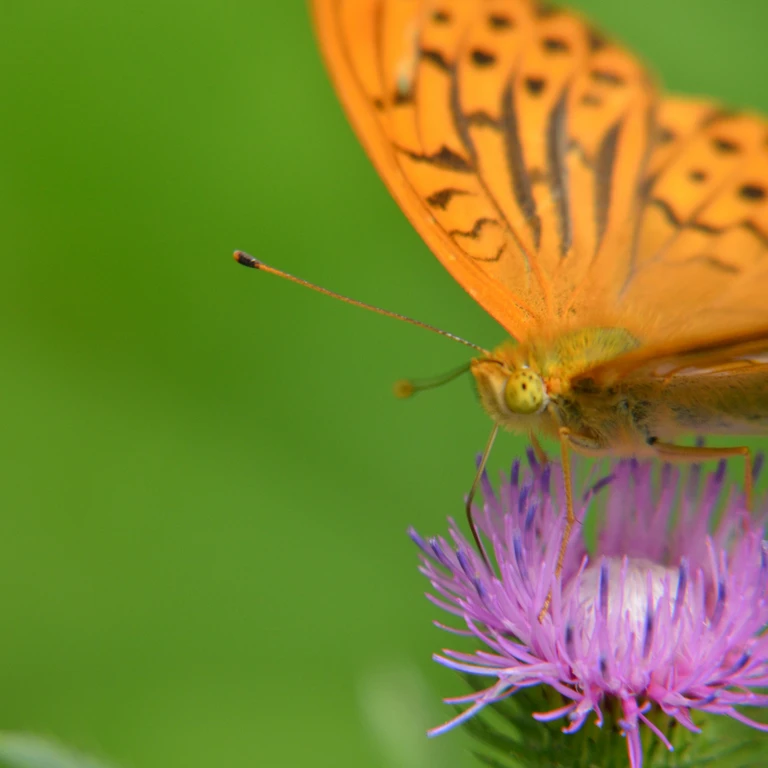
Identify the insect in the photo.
Argynnis paphia
